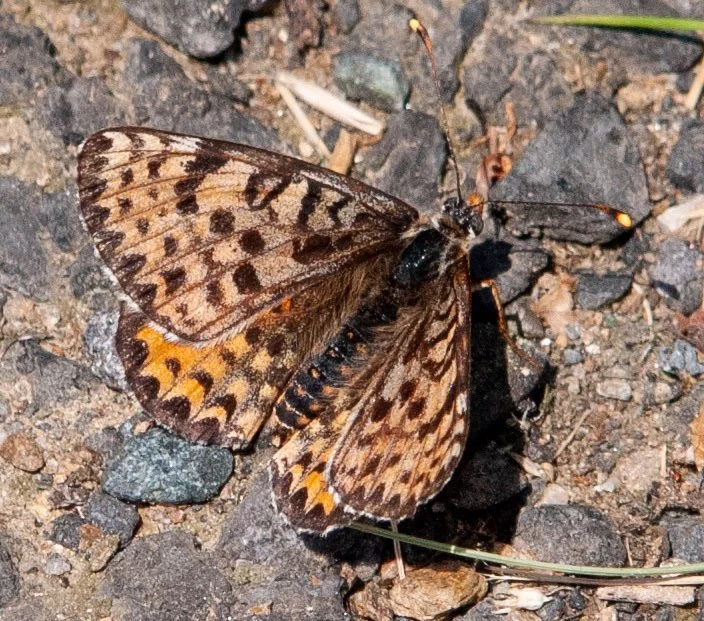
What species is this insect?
Melitaea didyma
